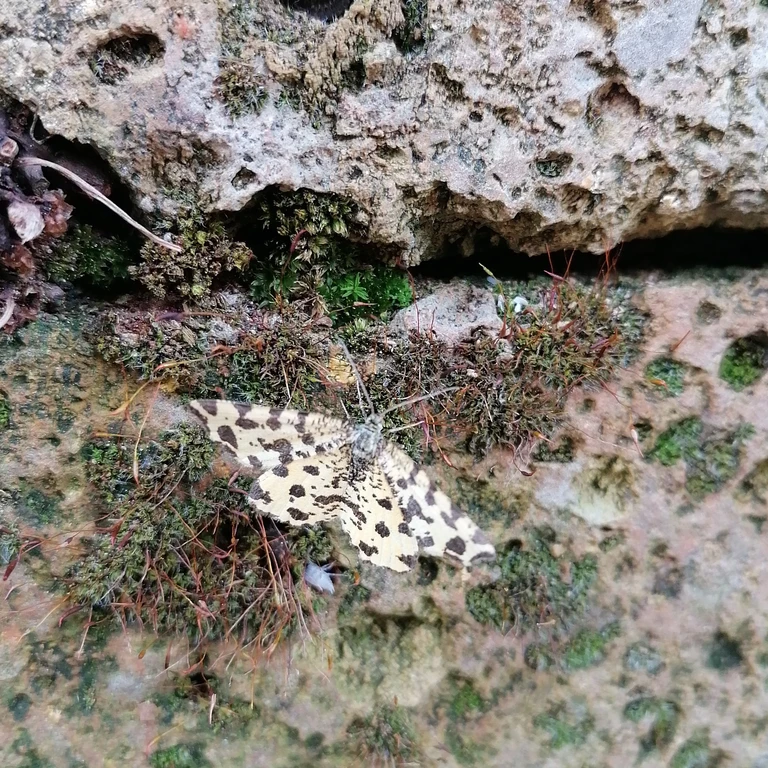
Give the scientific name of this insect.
Pseudopanthera macularia
